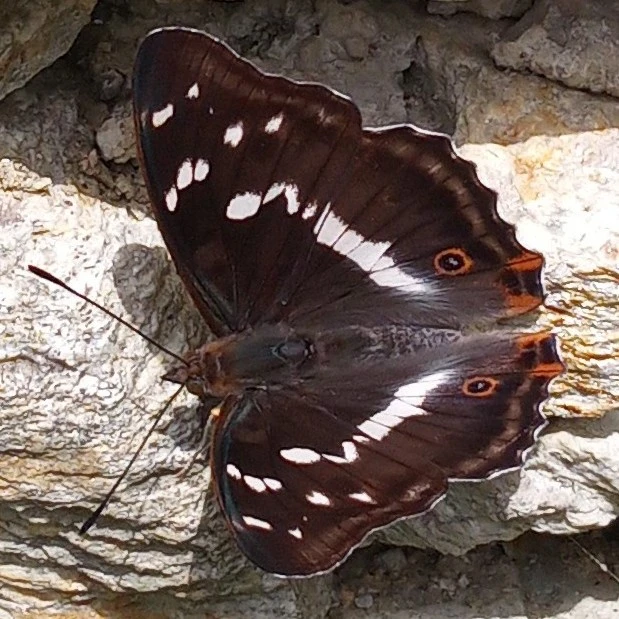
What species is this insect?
Apatura iris
